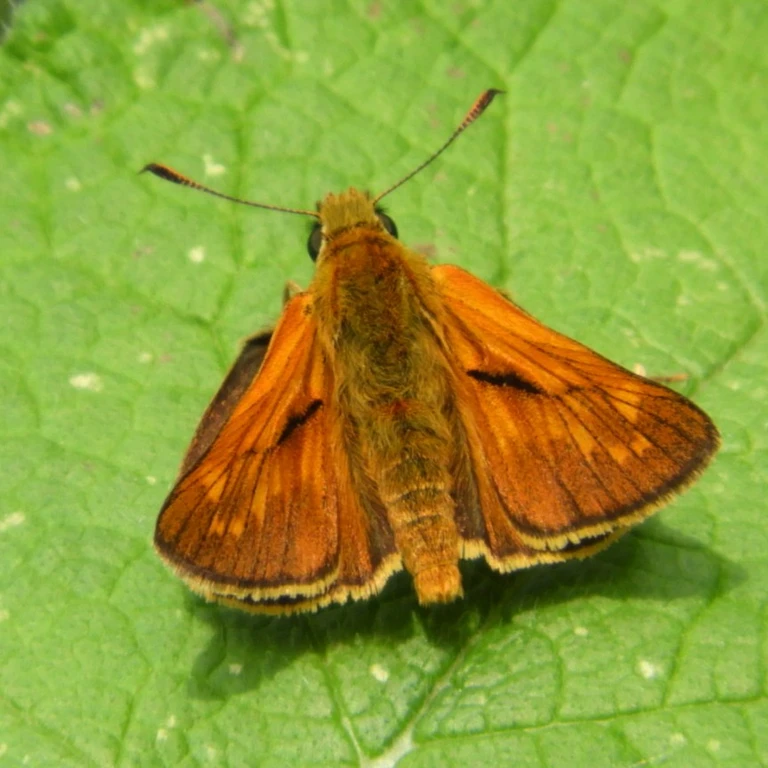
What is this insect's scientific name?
Ochlodes sylvanus (also Ochlodes venata)
